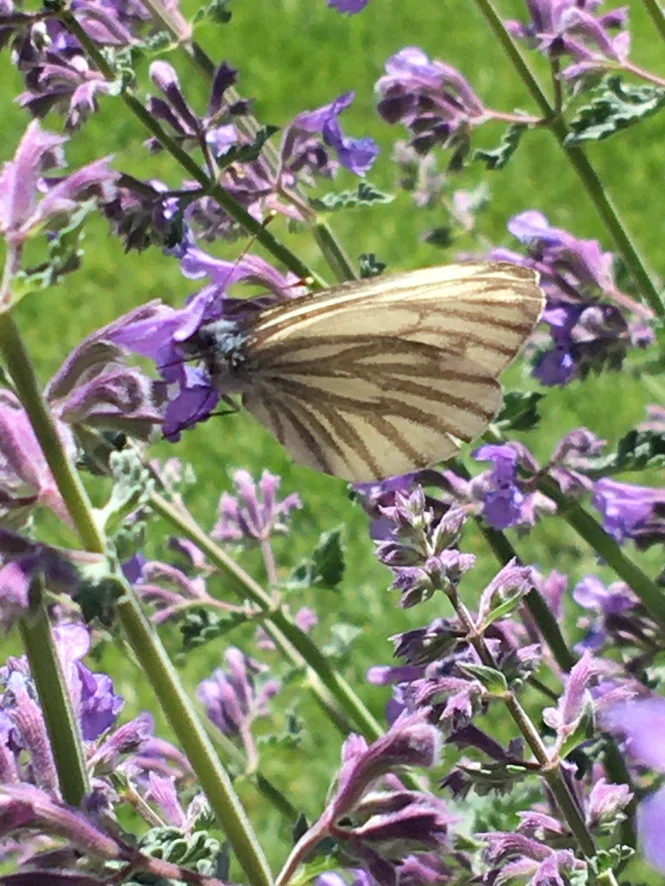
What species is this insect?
Pieris napi
